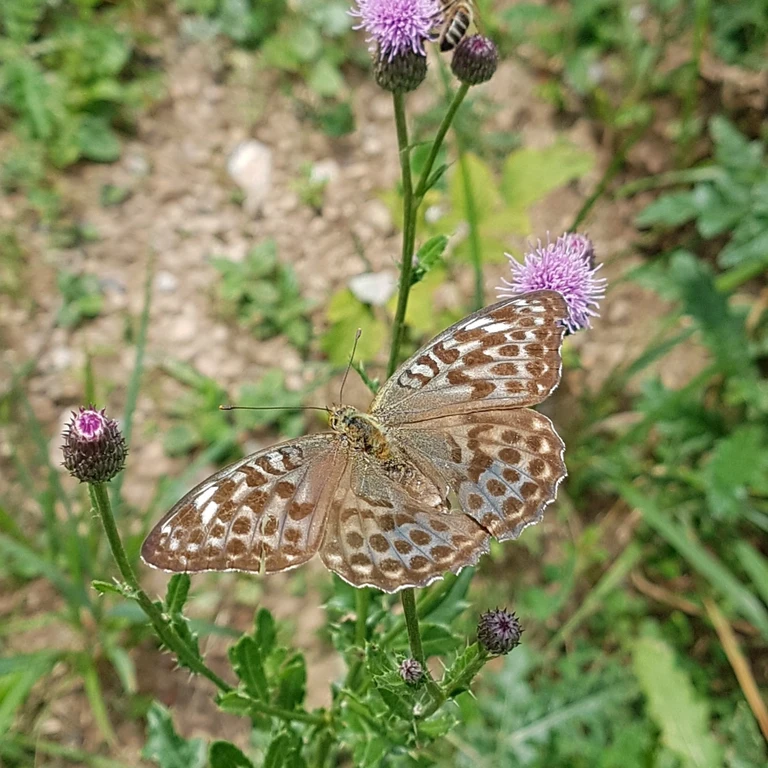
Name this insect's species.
Argynnis paphia
